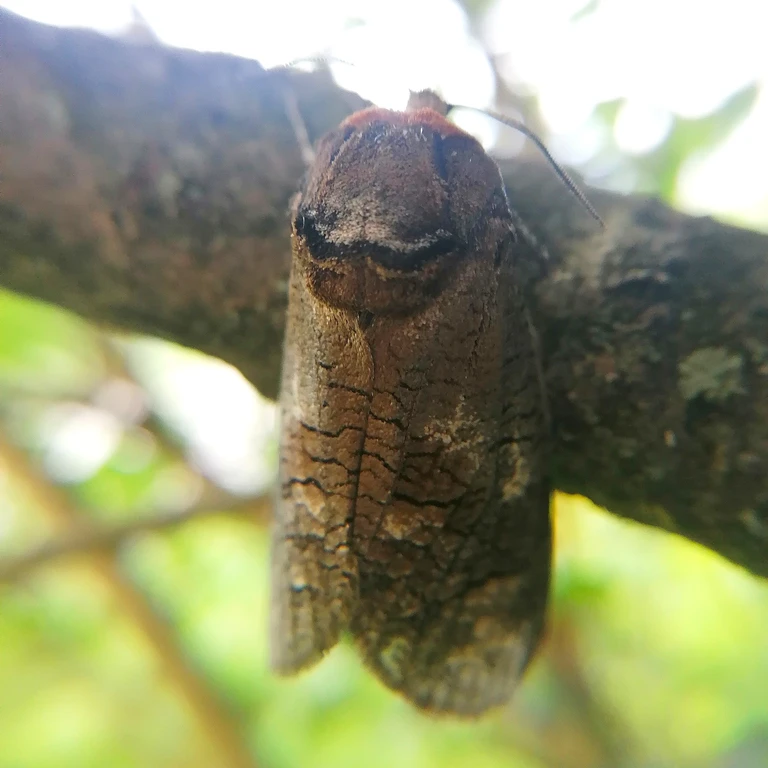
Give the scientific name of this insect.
Cossus cossus
